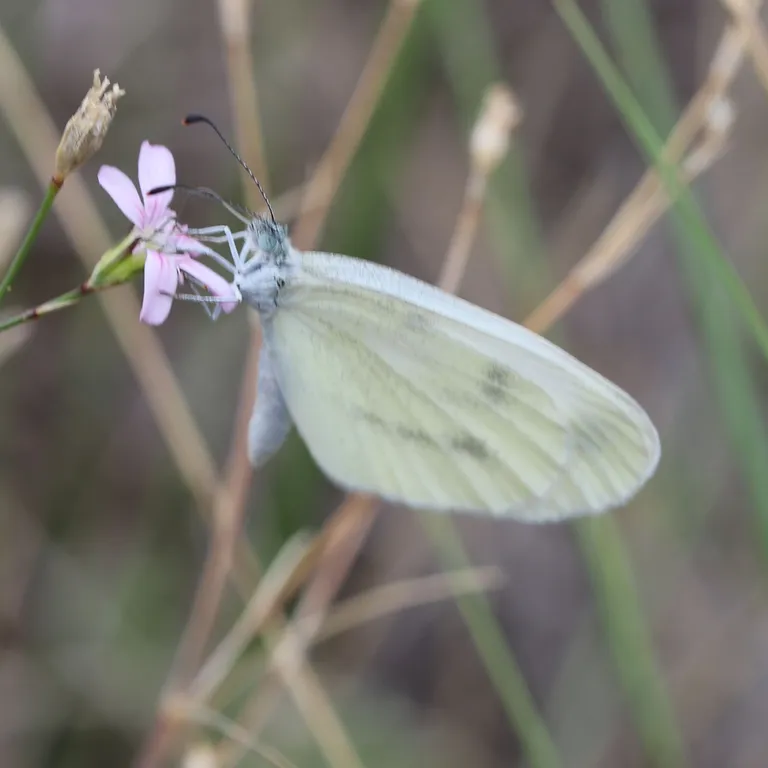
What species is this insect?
Leptidea sinapis/juvernica
